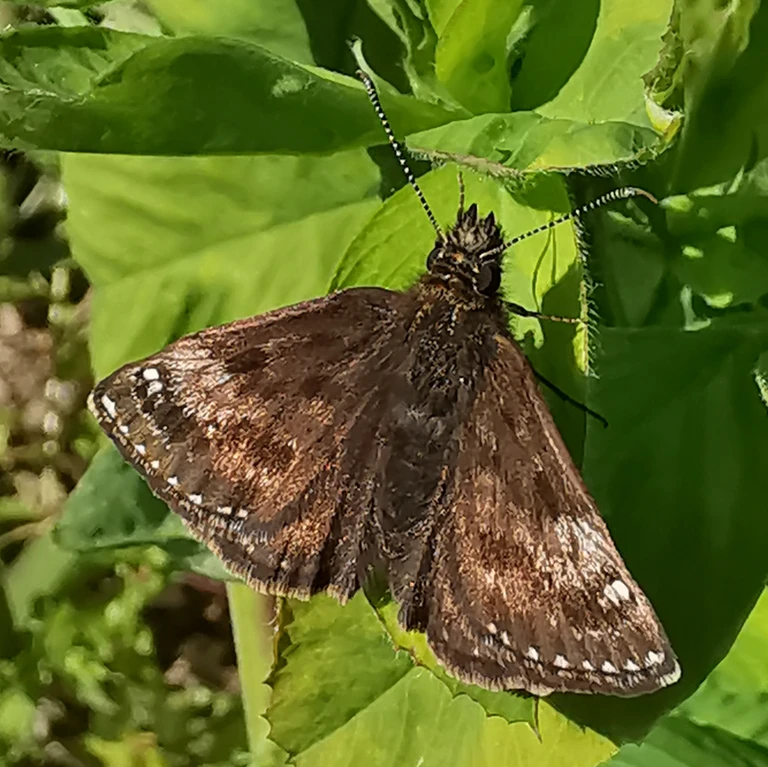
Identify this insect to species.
Erynnis tages
